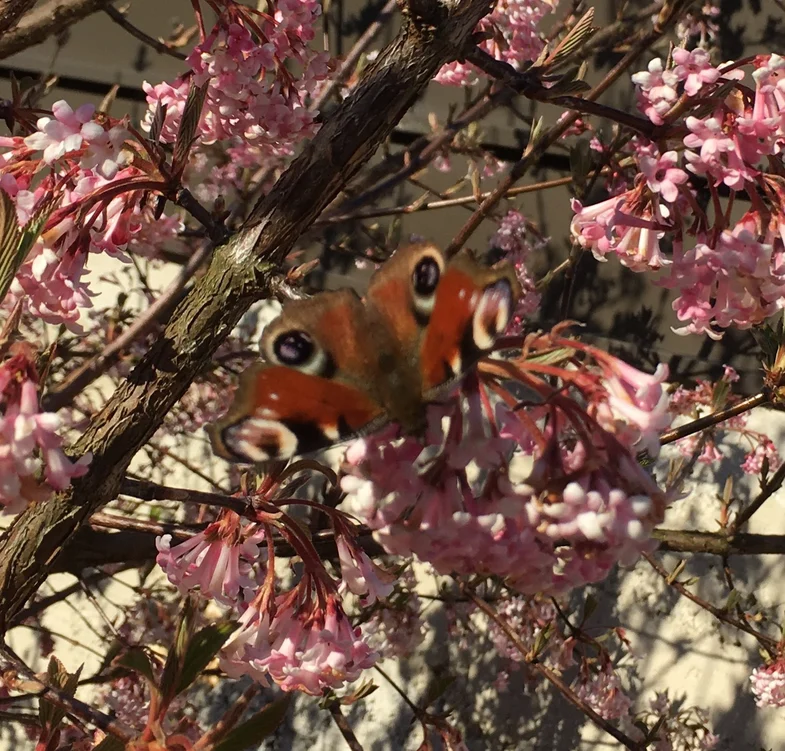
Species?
Aglais io
